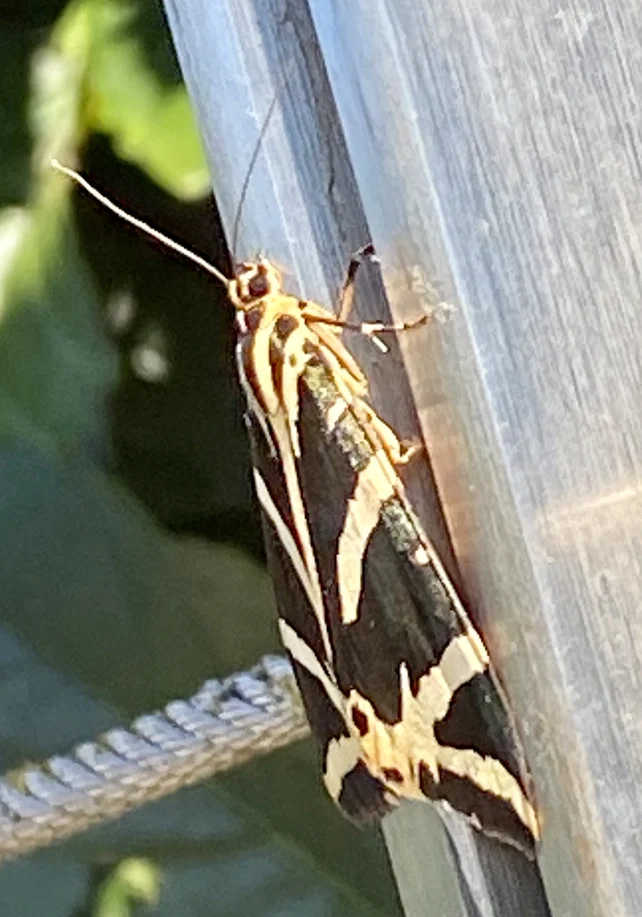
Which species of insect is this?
Euplagia quadripunctaria
